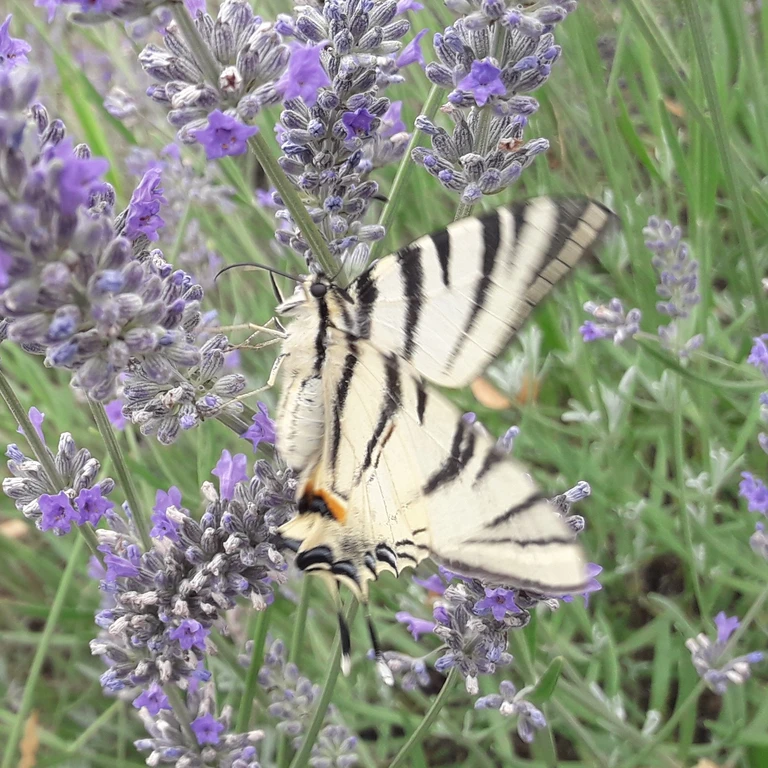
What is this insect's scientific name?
Iphiclides podalirius
